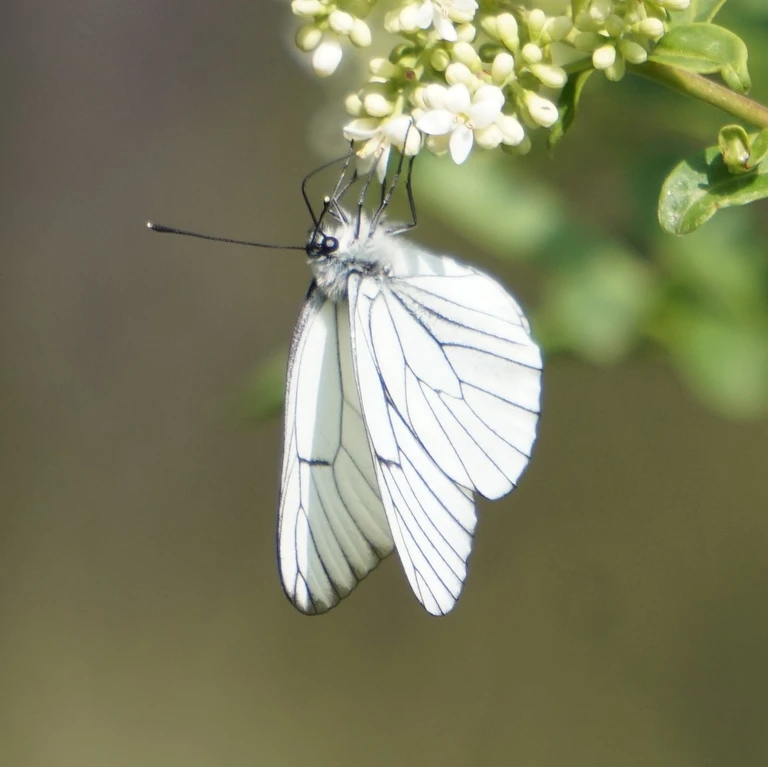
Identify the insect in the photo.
Aporia crataegi
